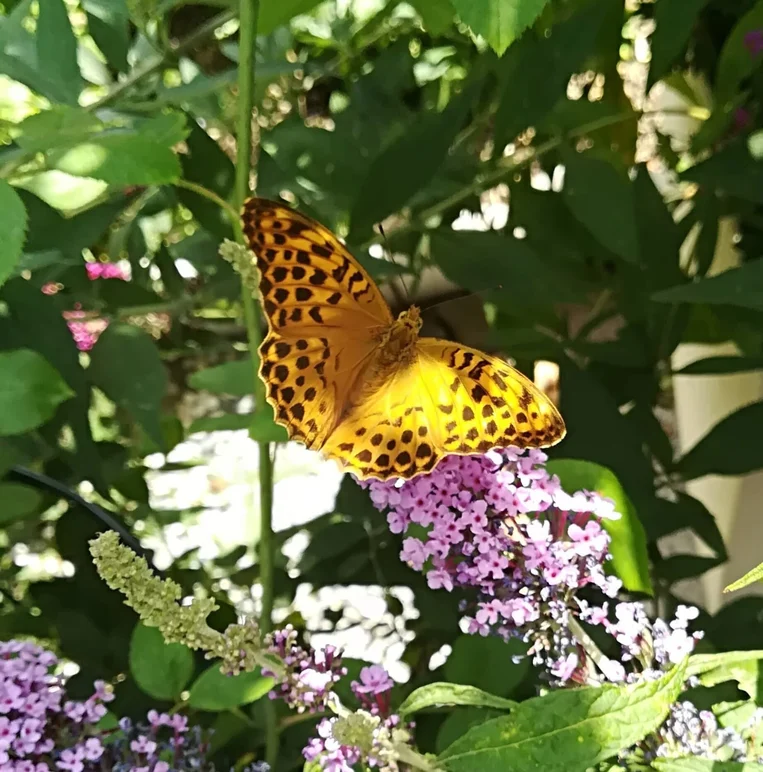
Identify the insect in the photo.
Argynnis paphia
